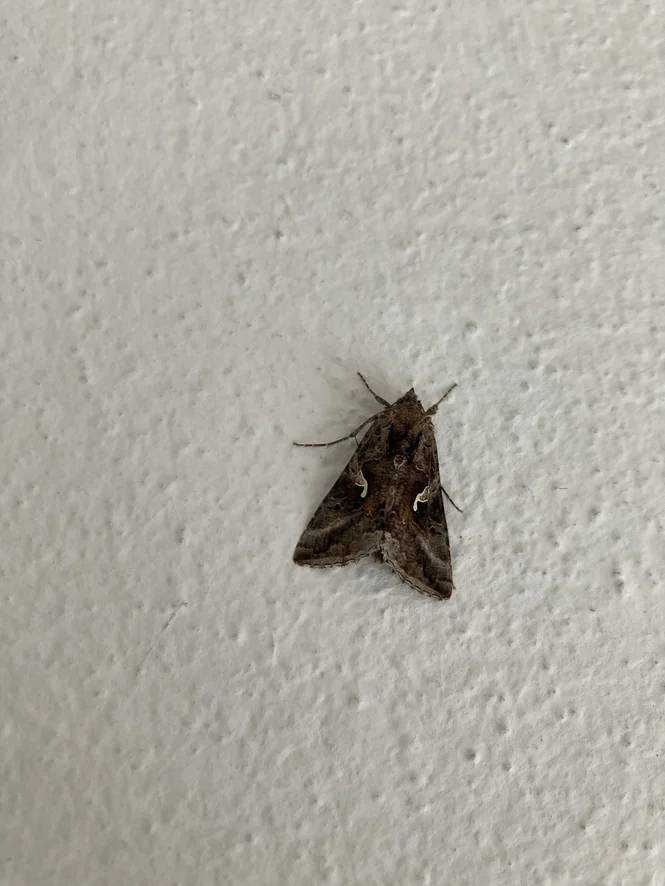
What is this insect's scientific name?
Autographa gamma
